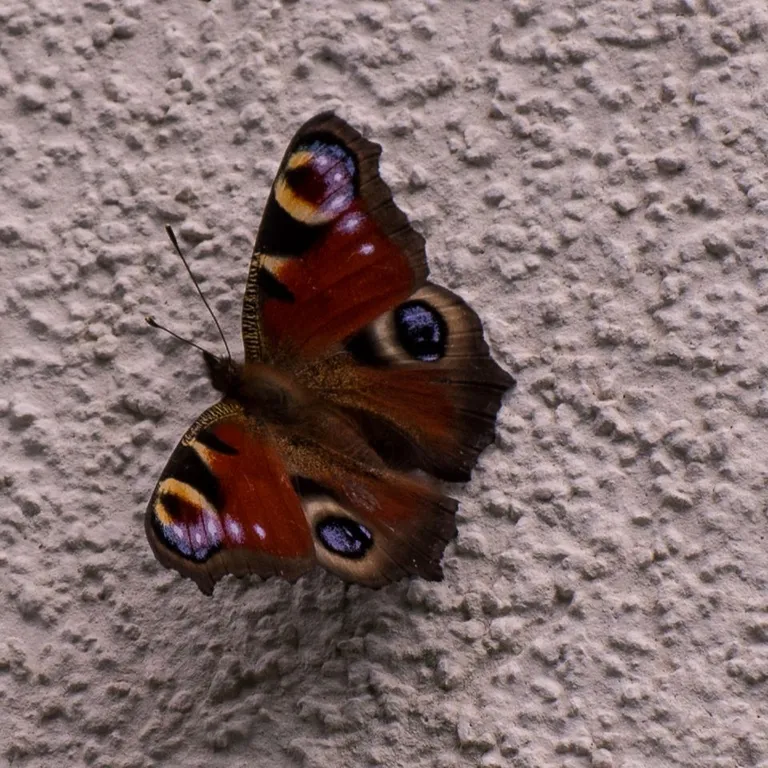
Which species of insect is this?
Aglais io
